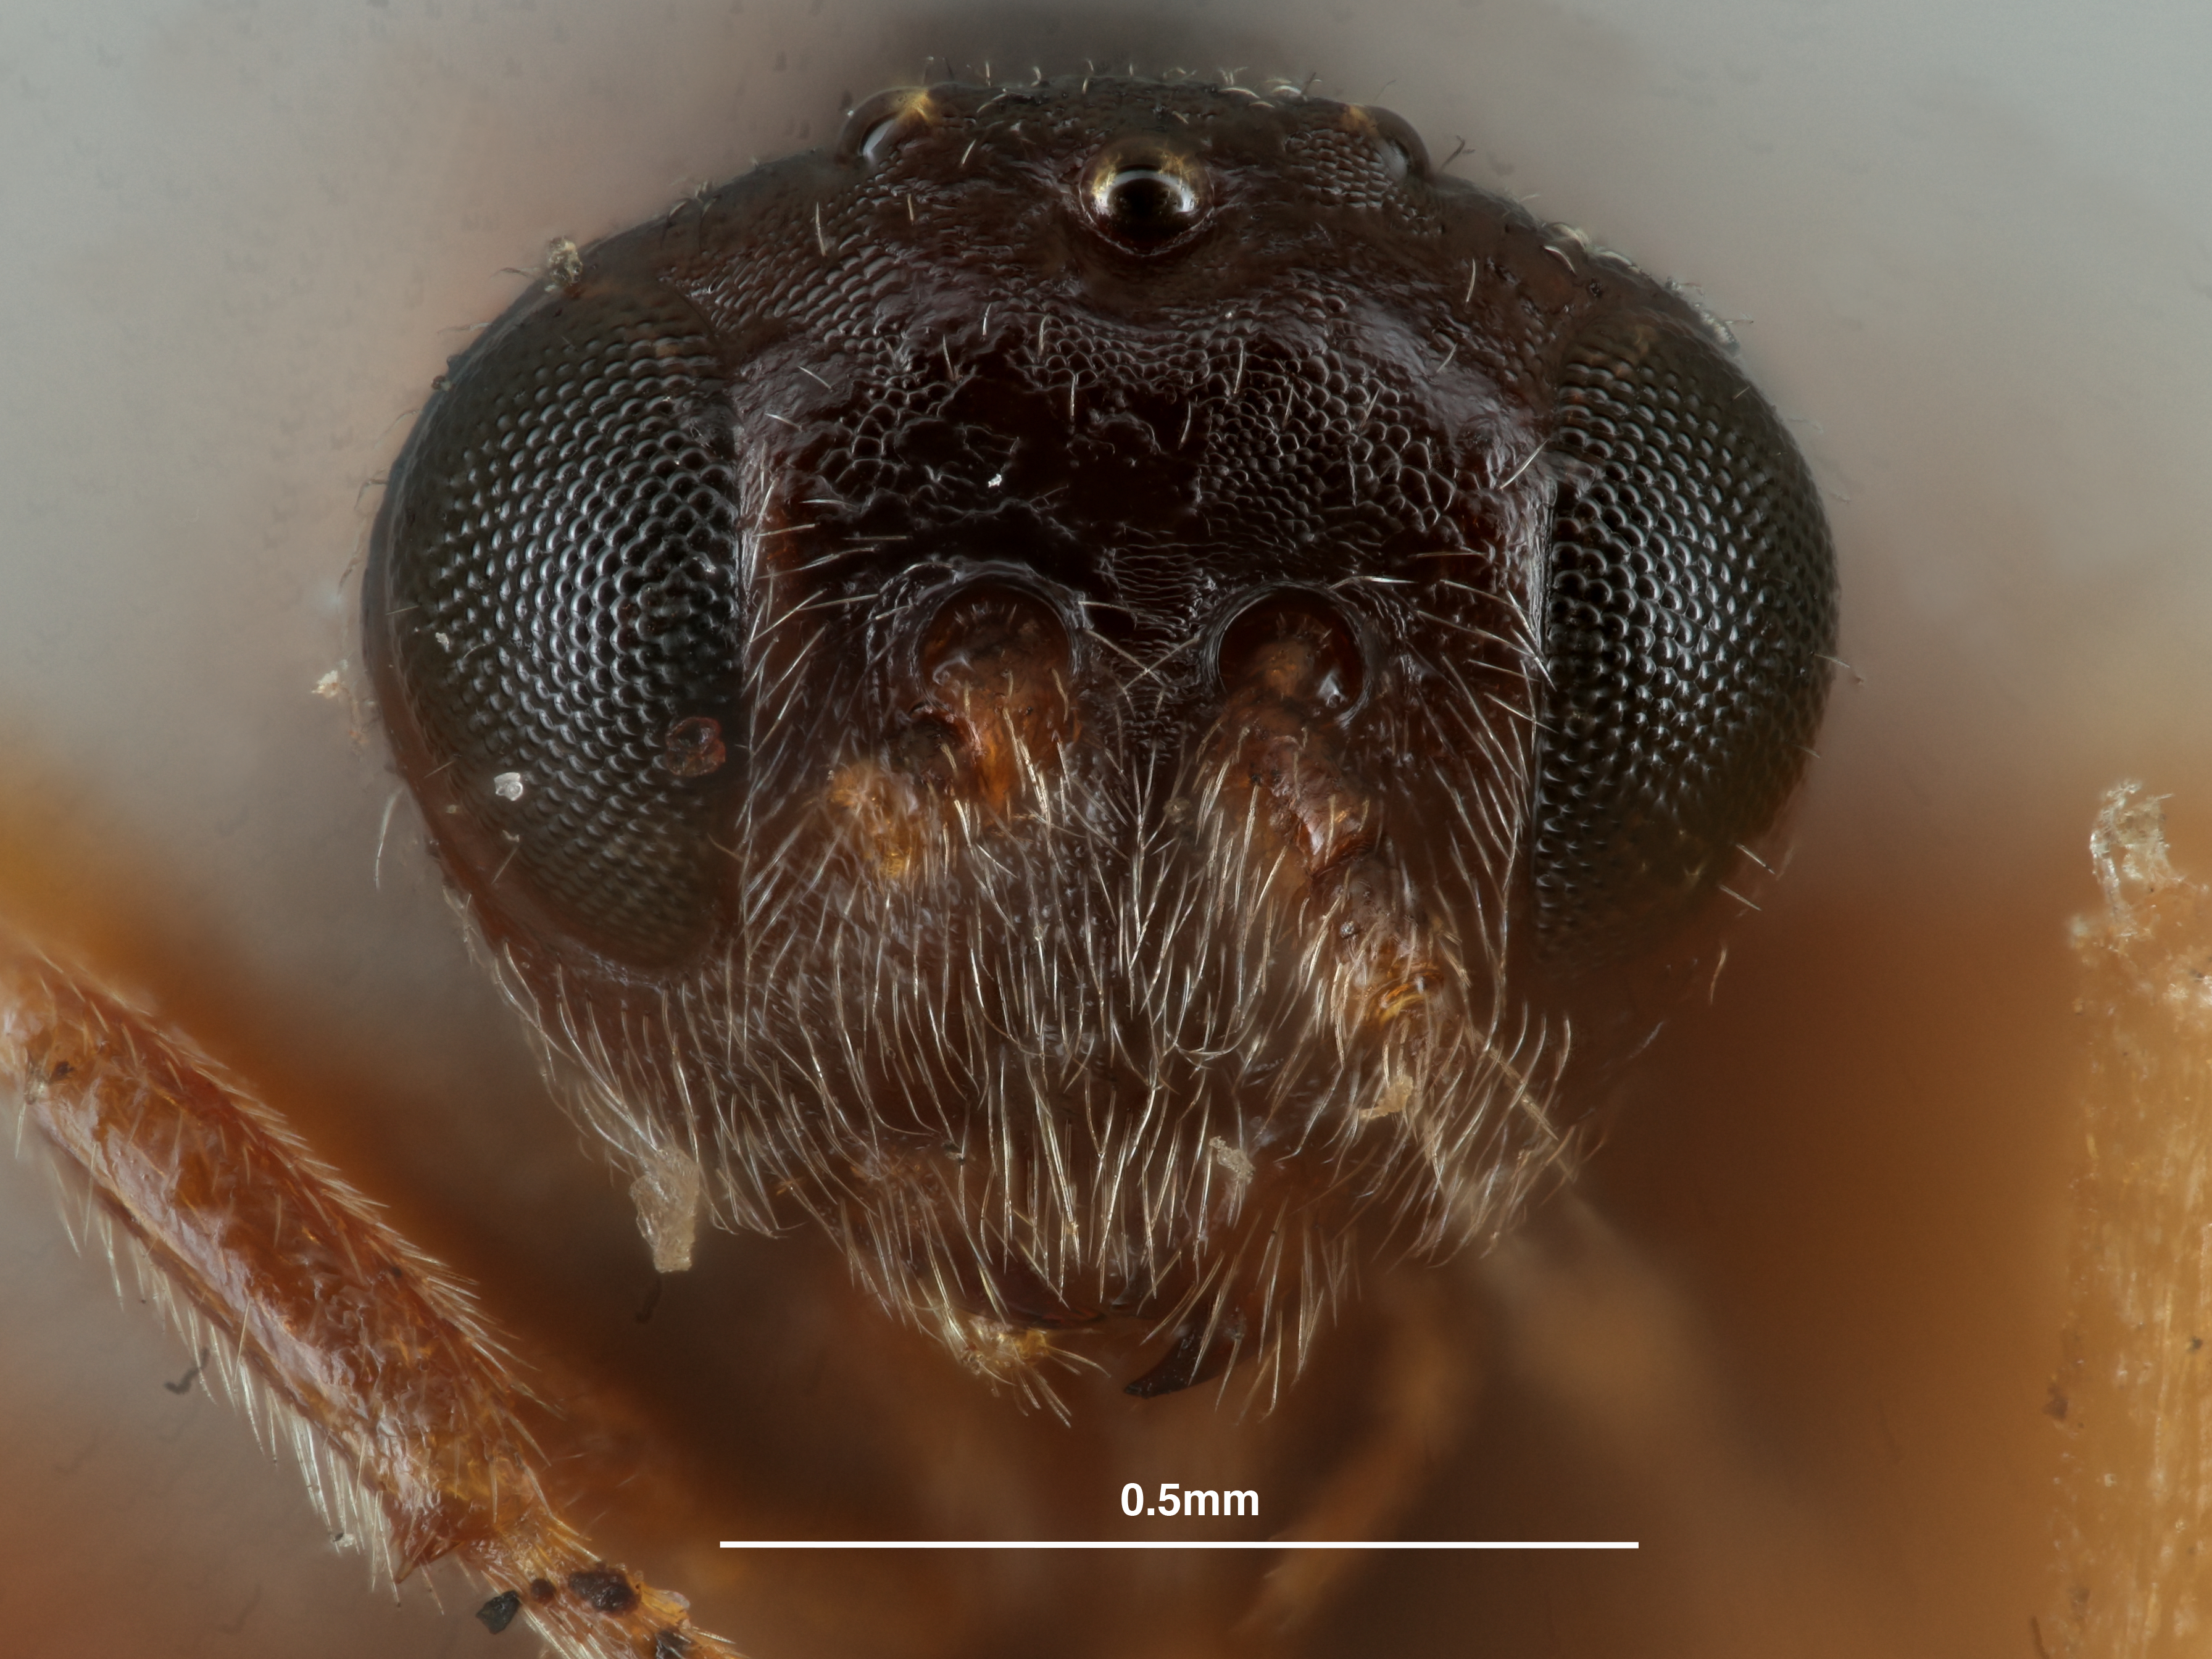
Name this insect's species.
Callirhytis mamillaformis
